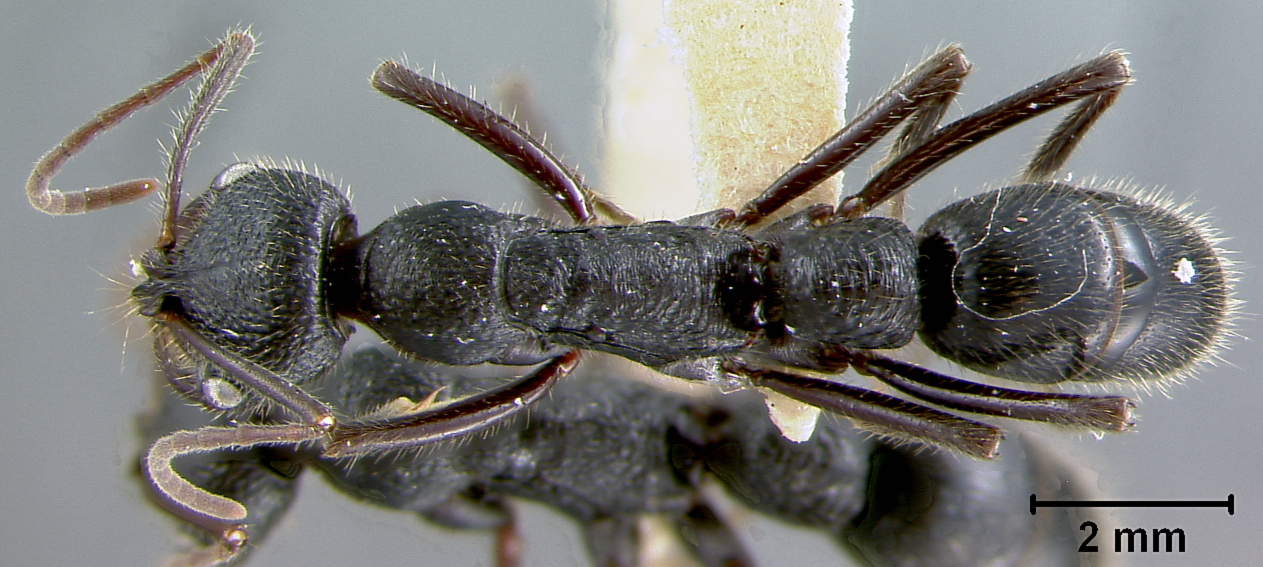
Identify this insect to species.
Leptogenys clarki
